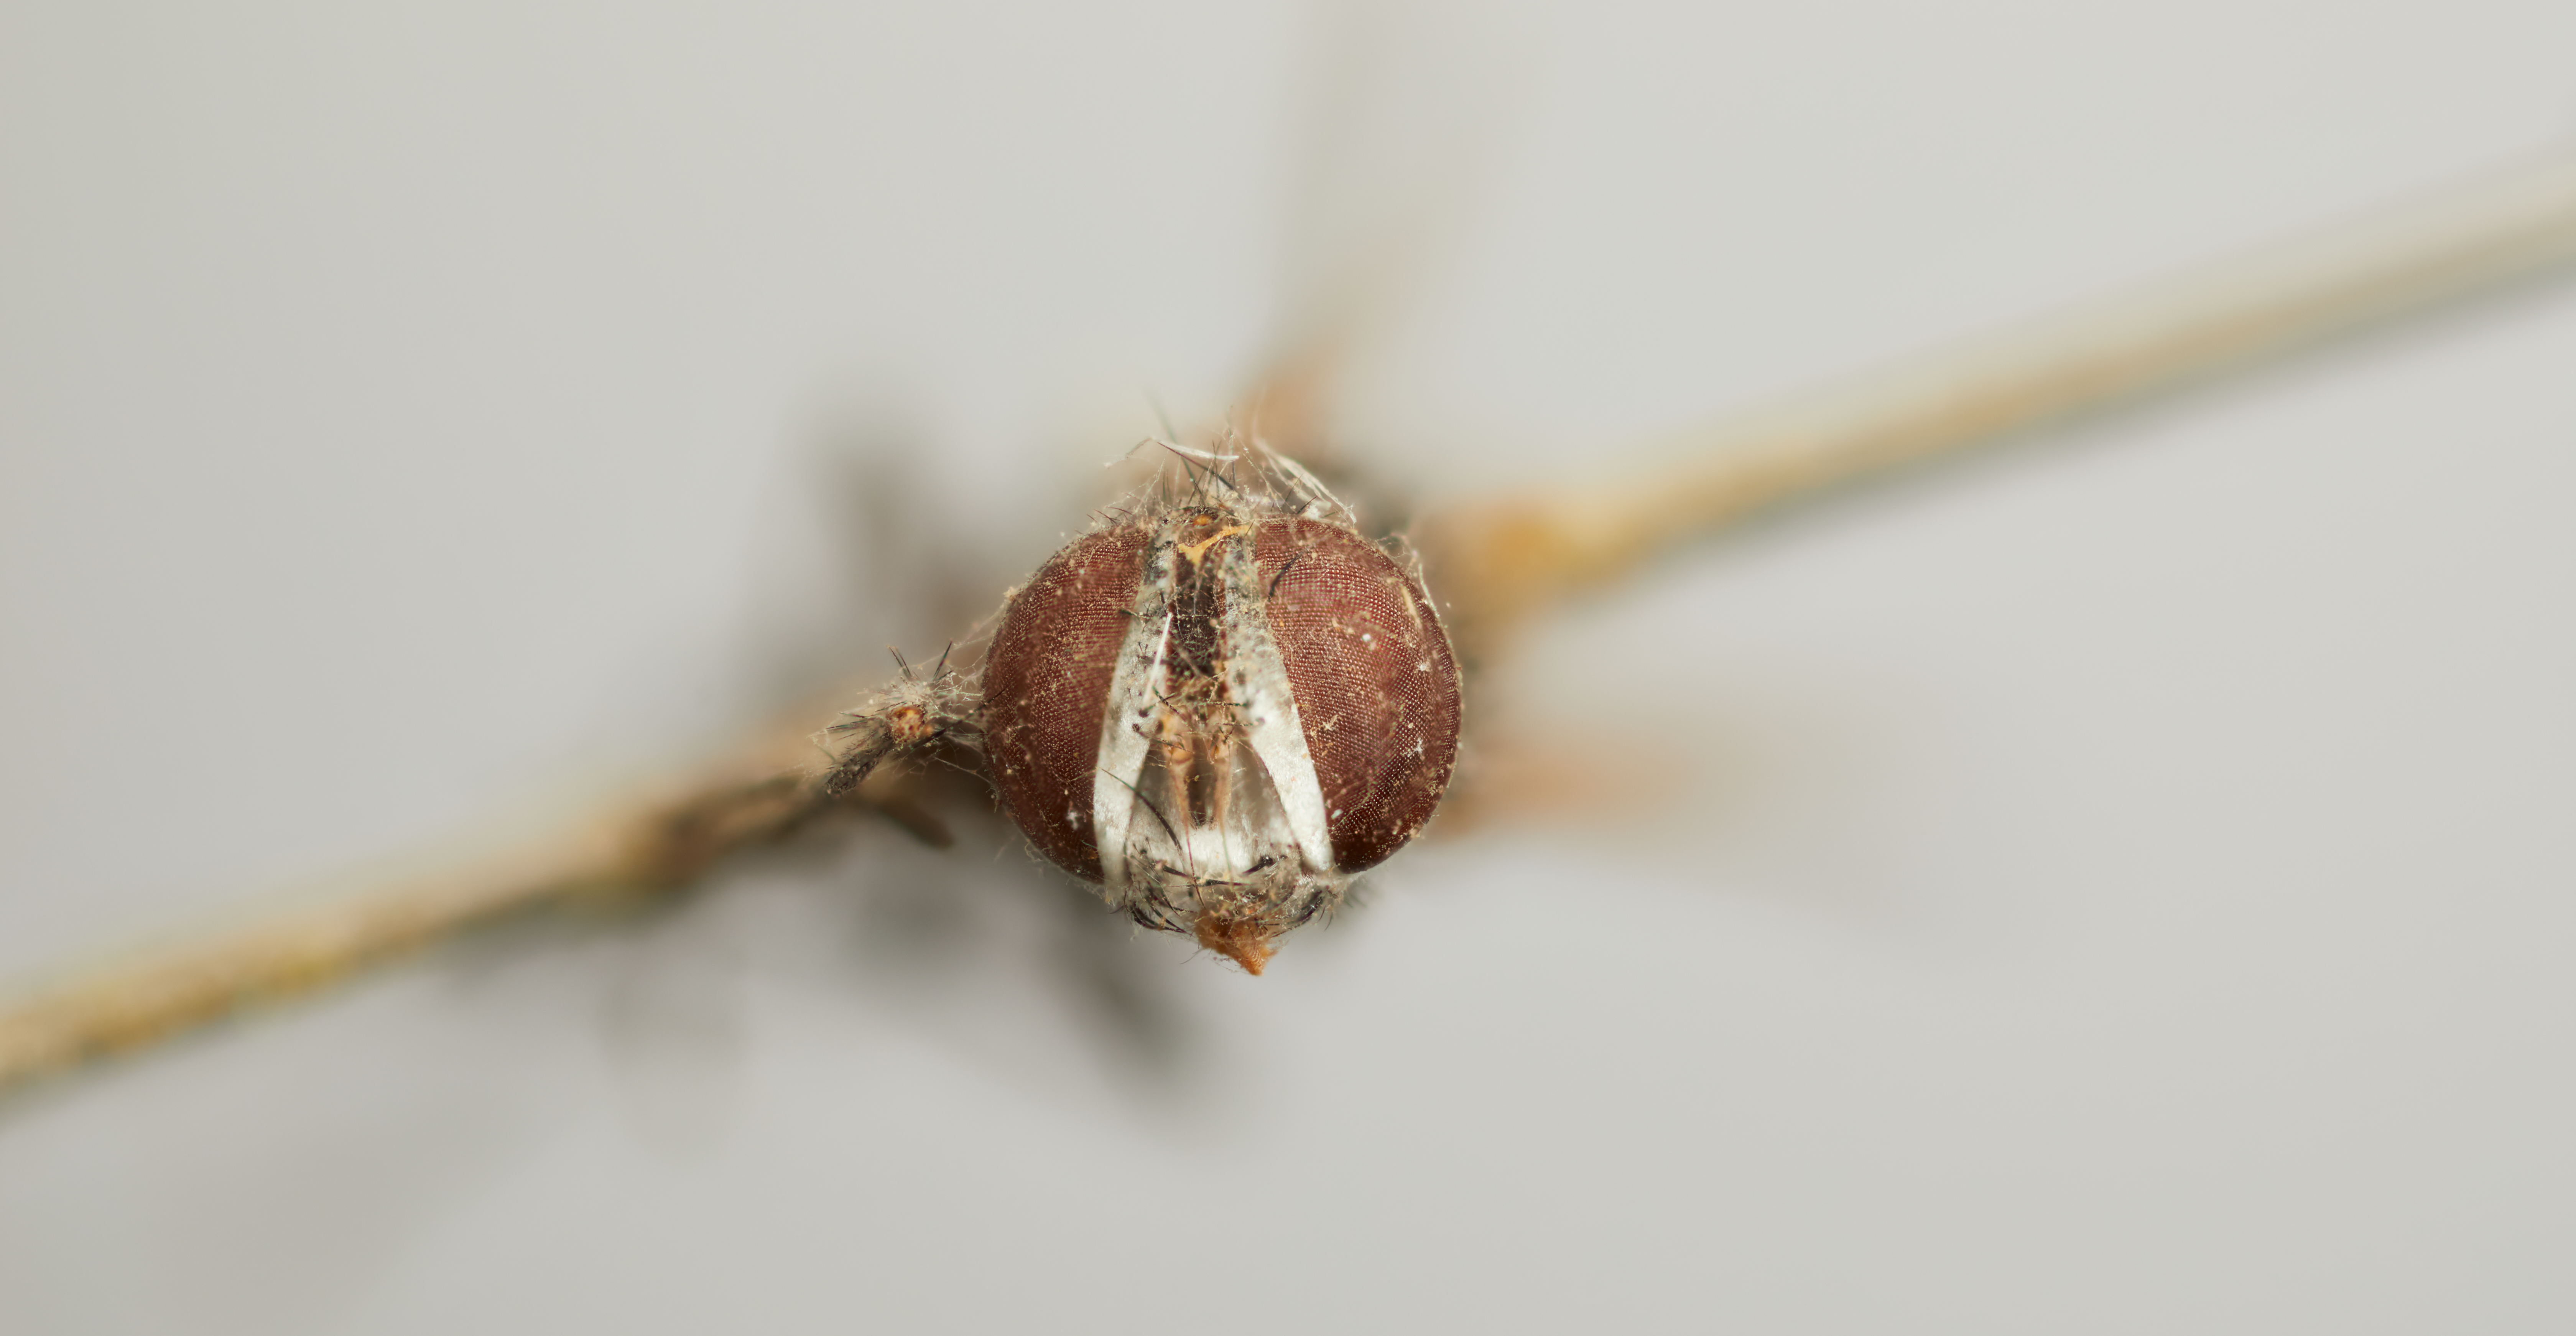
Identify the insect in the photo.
Eoacemyia bakeri
